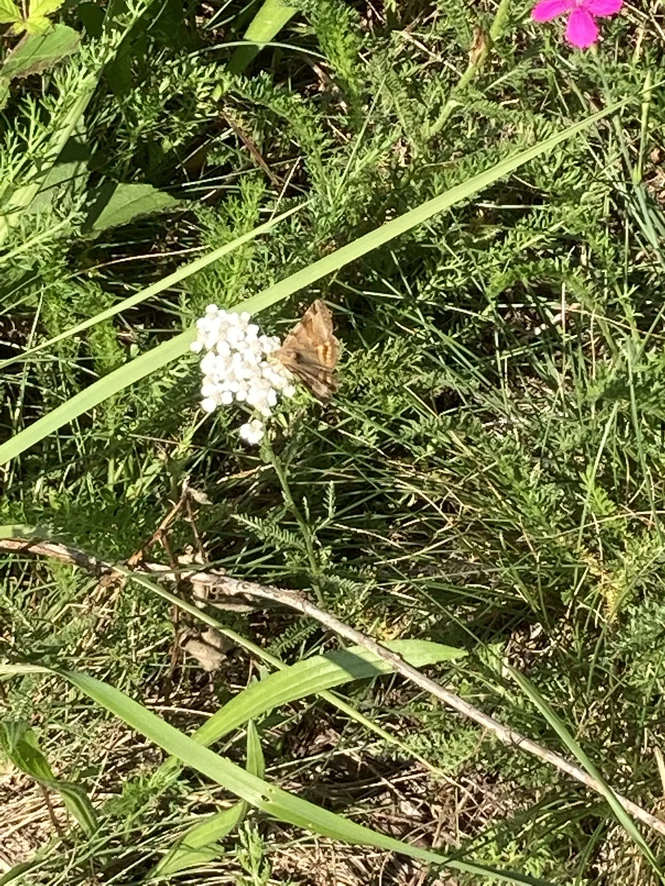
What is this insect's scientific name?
Euclidia glyphica
